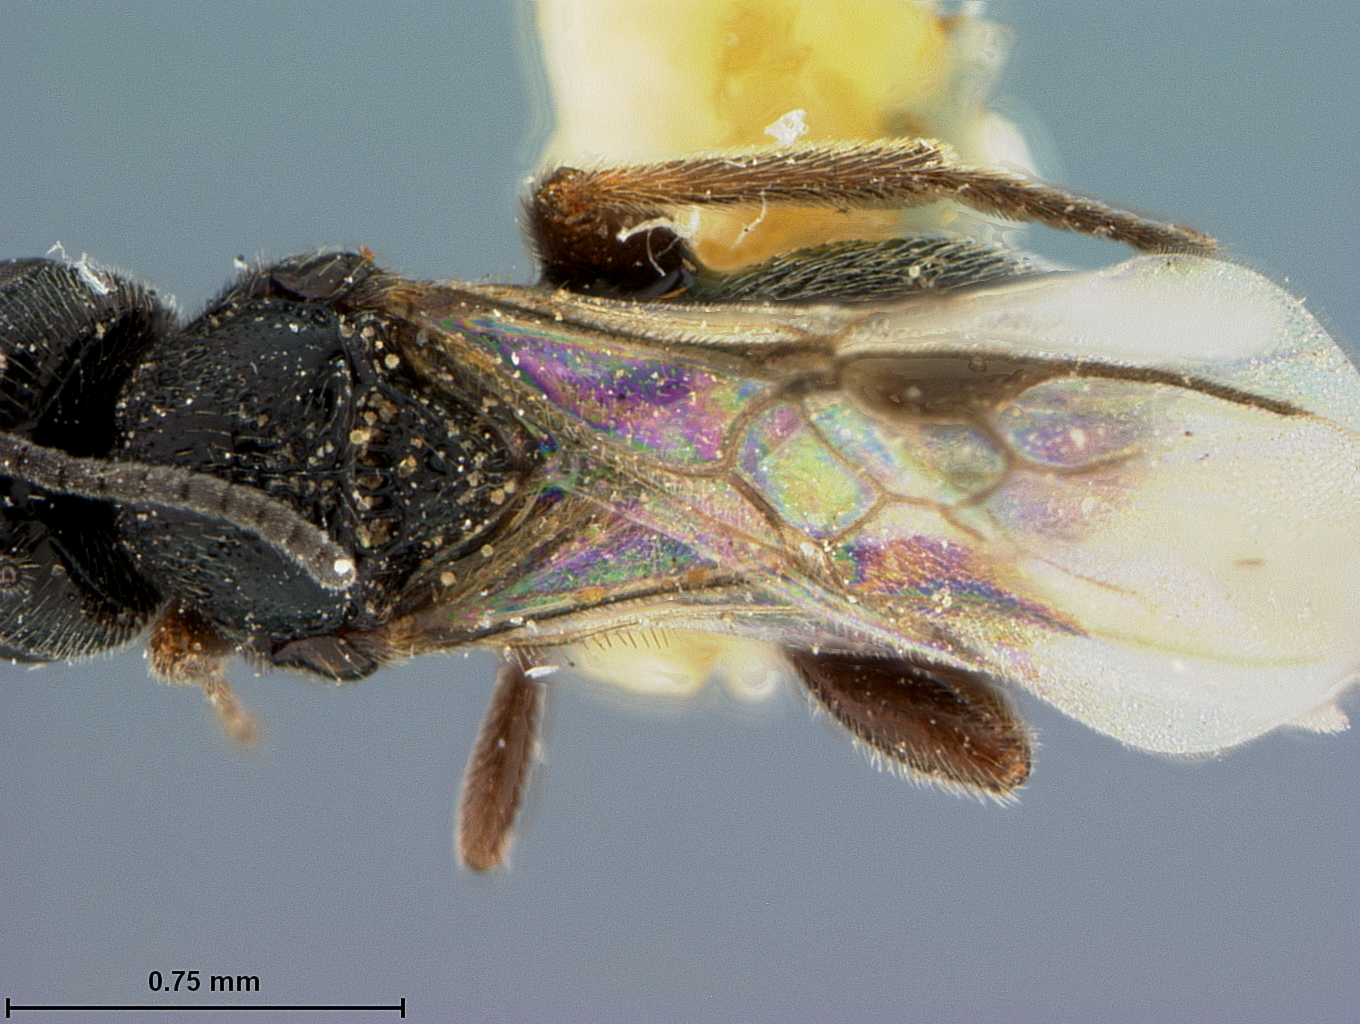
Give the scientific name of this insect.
Urosigalphus brevouipositorus
